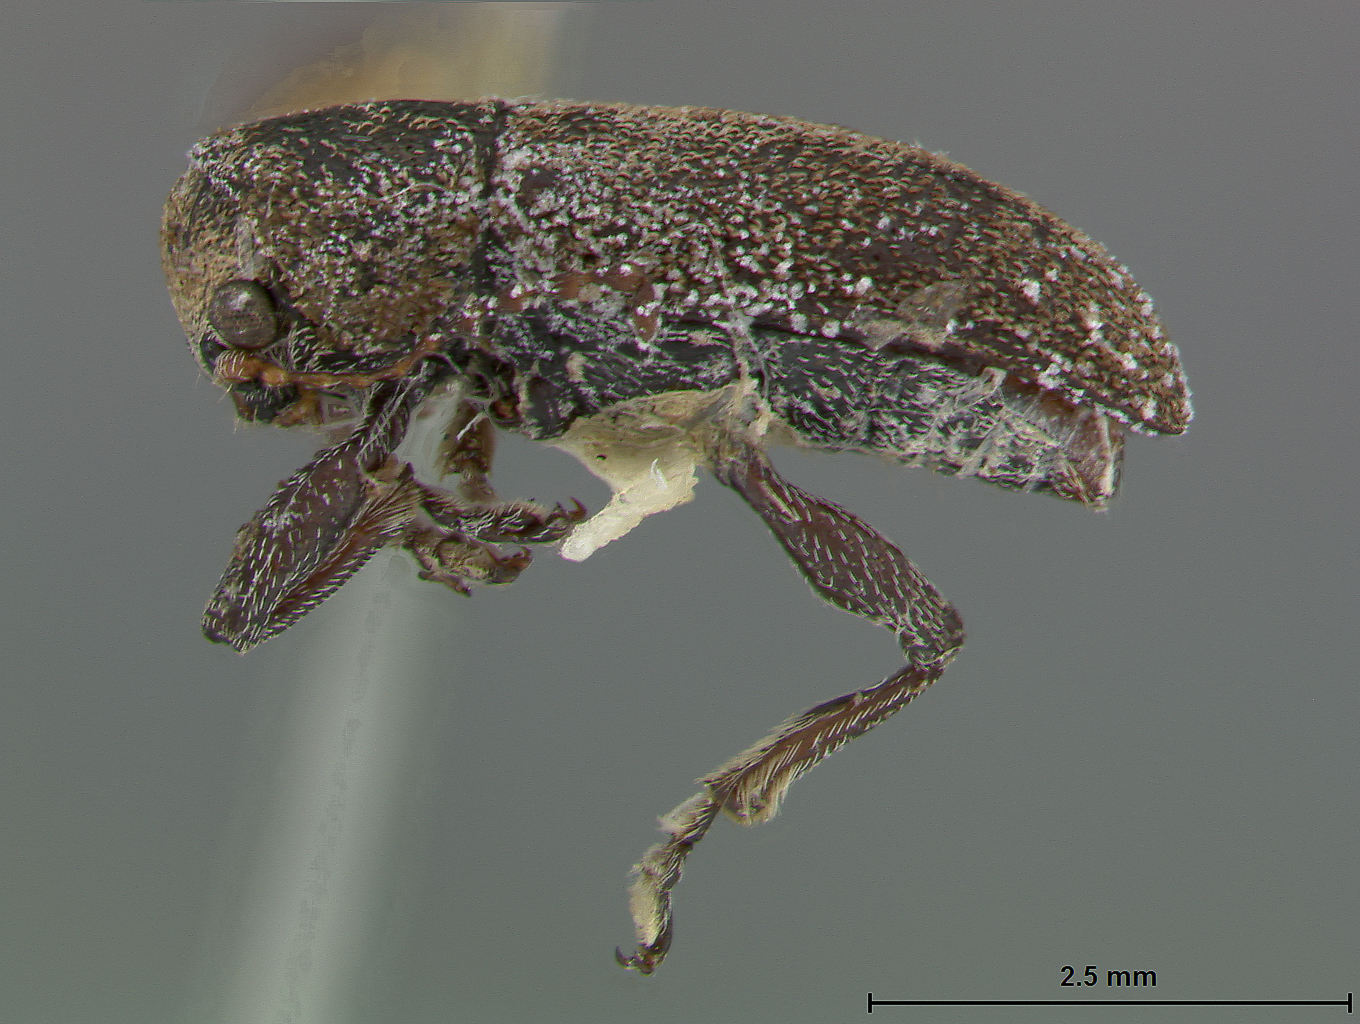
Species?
Myochrous blakeae
